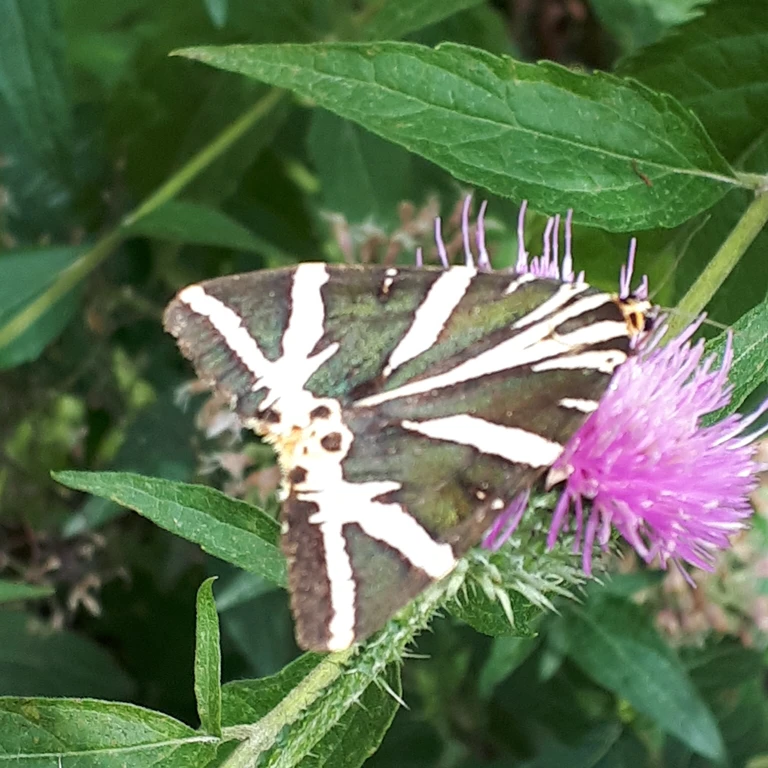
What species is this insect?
Euplagia quadripunctaria
